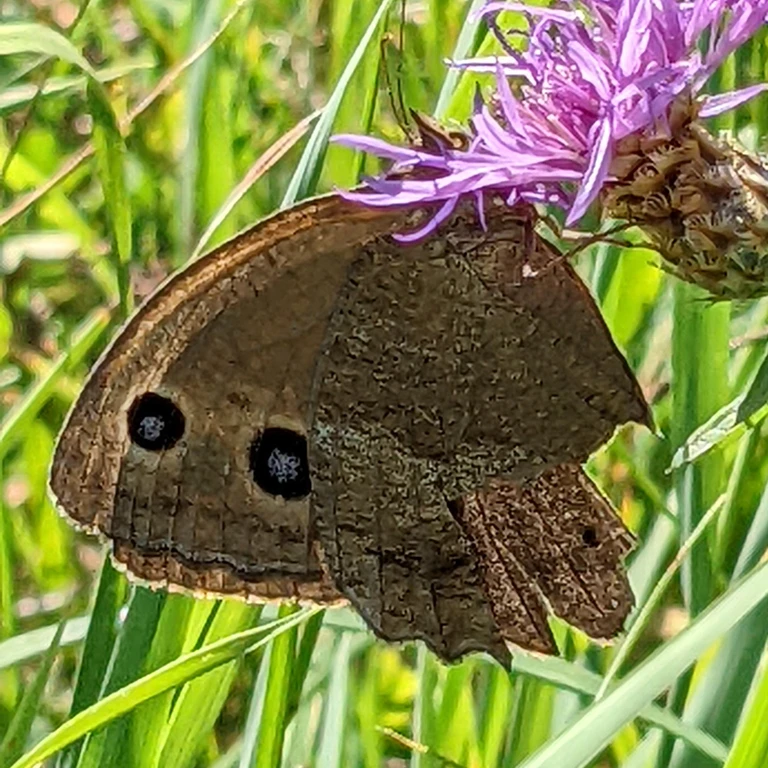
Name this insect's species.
Minois dryas
